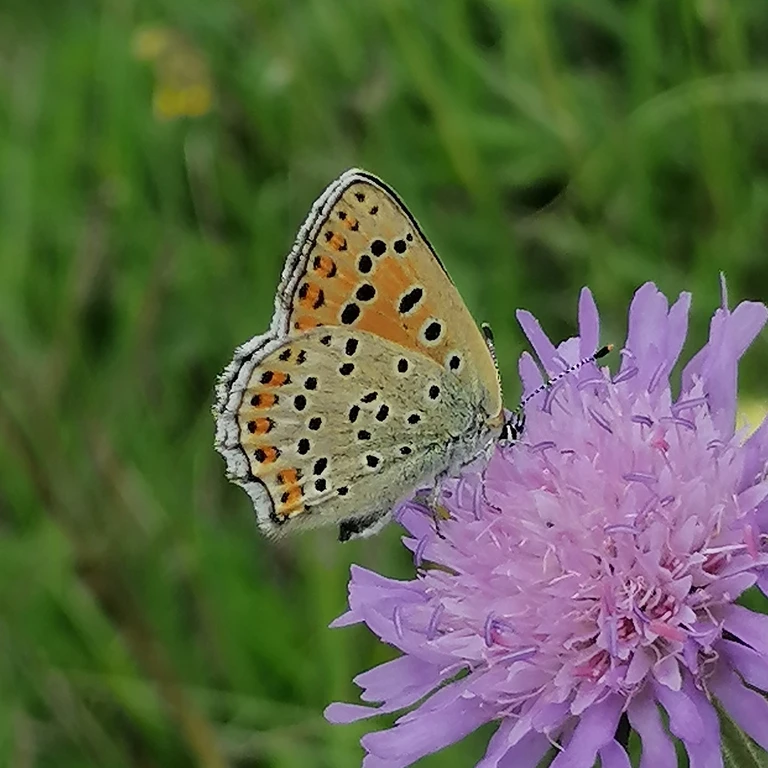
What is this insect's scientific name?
Lycaena tityrus (also Loweia tityrus)
